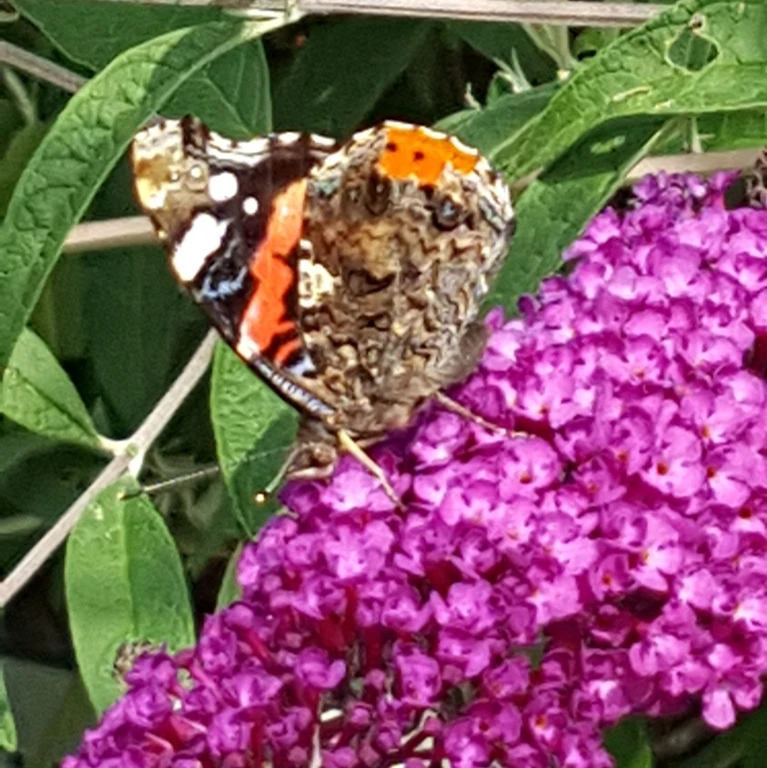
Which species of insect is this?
Vanessa atalanta
